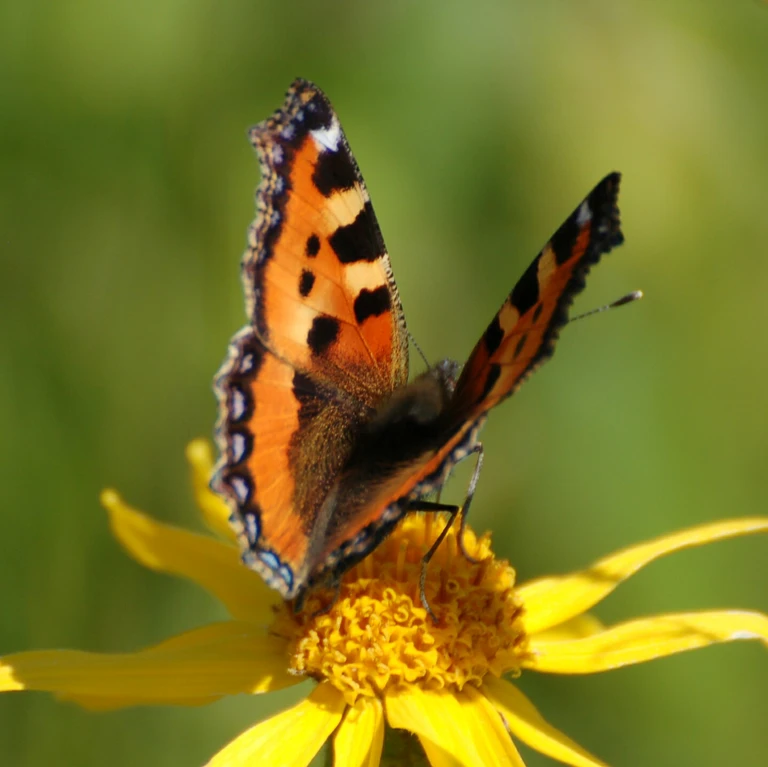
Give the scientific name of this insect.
Aglais urticae
